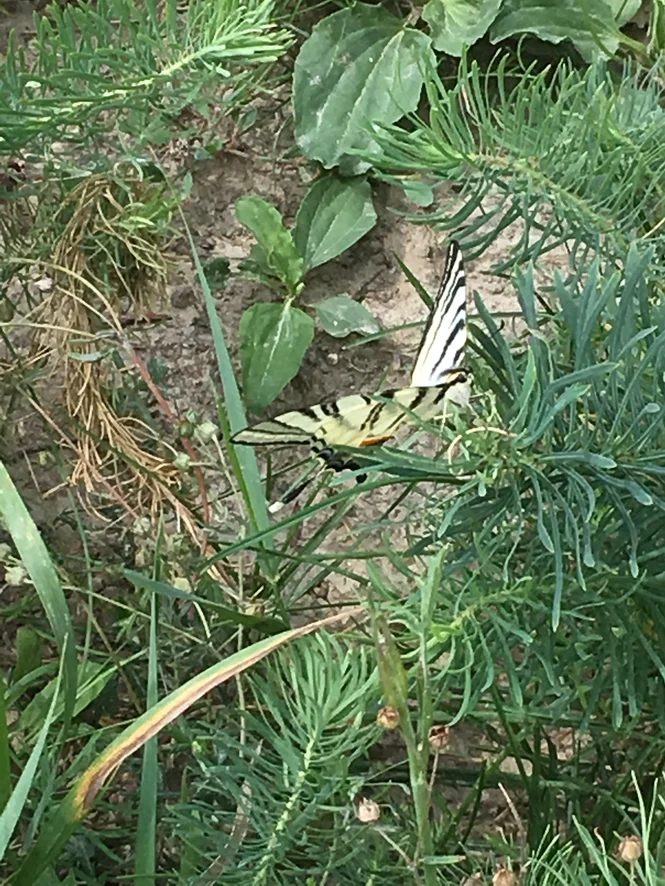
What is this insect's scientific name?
Iphiclides podalirius
